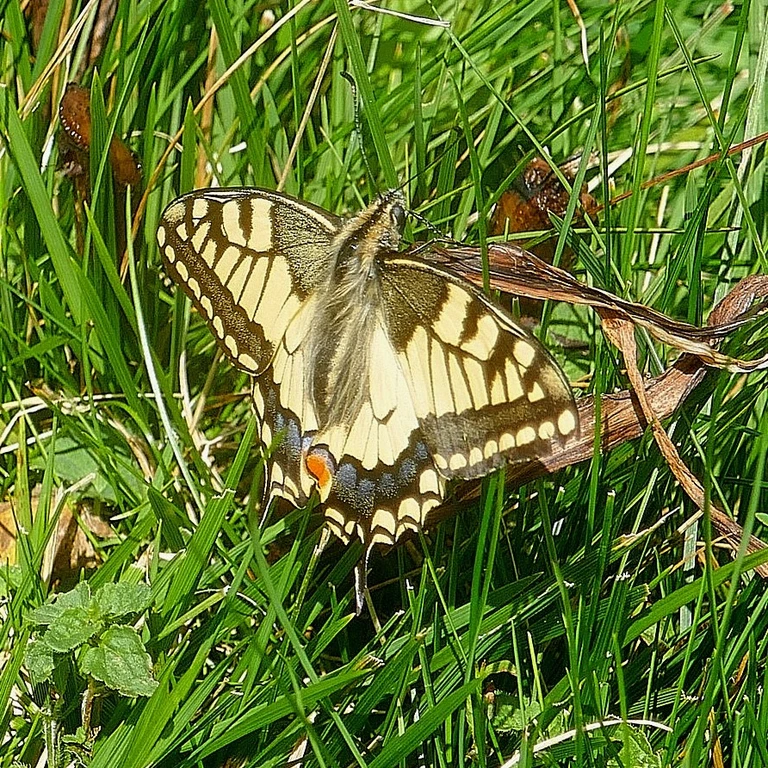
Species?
Papilio machaon
